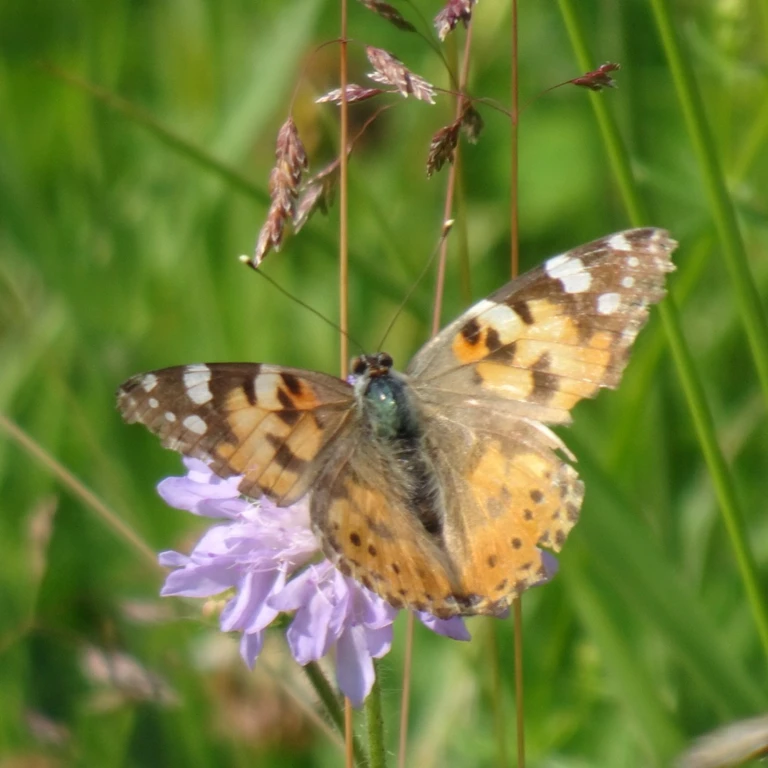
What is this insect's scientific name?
Vanessa cardui
